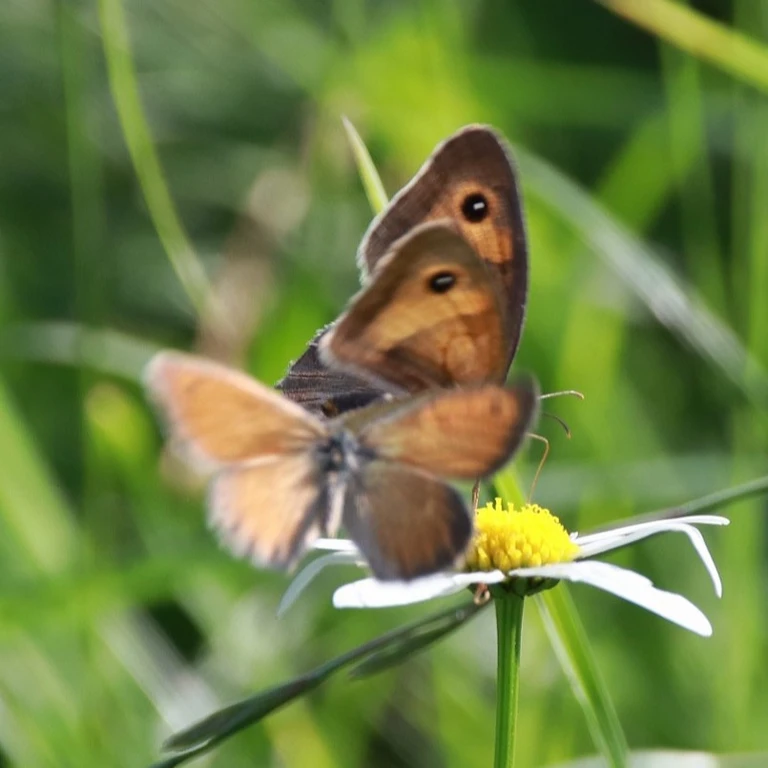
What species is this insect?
Maniola jurtina
